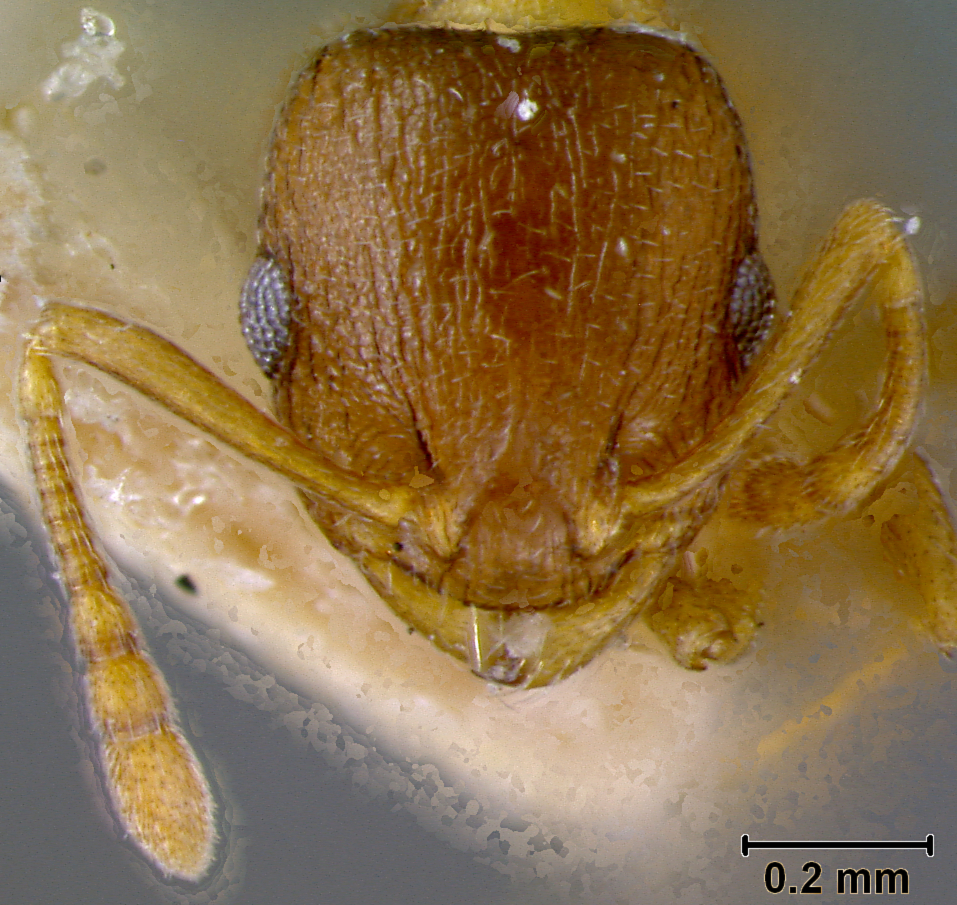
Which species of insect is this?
Leptothorax rugatulus
